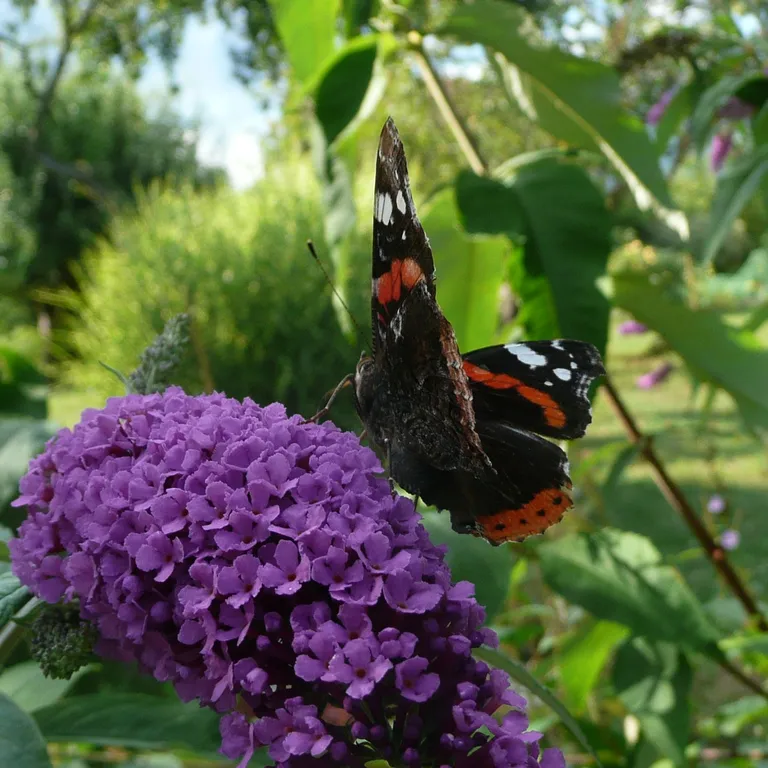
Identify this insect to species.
Vanessa atalanta
